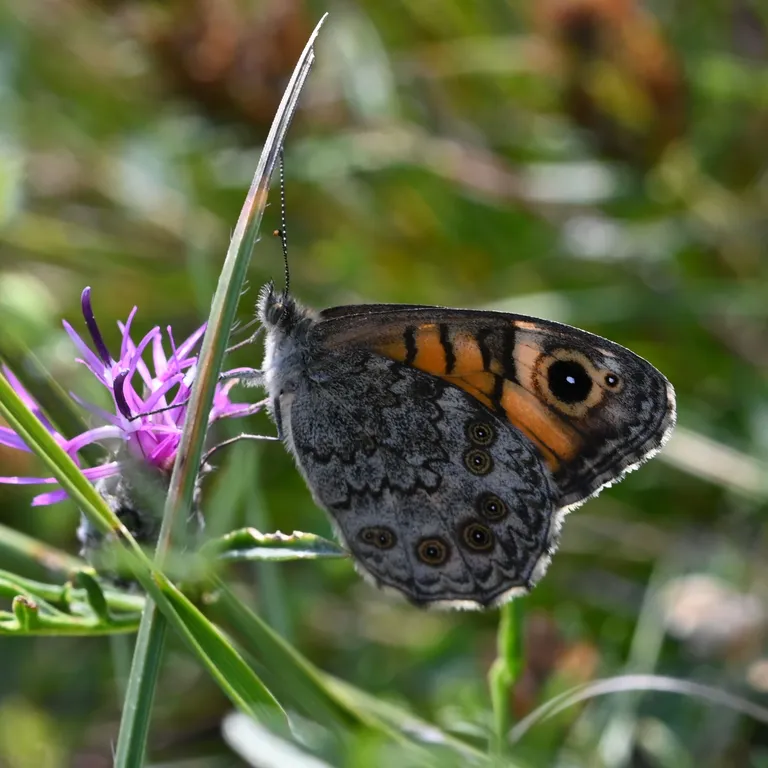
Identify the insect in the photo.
Lasiommata megera (also Pararge megera)
